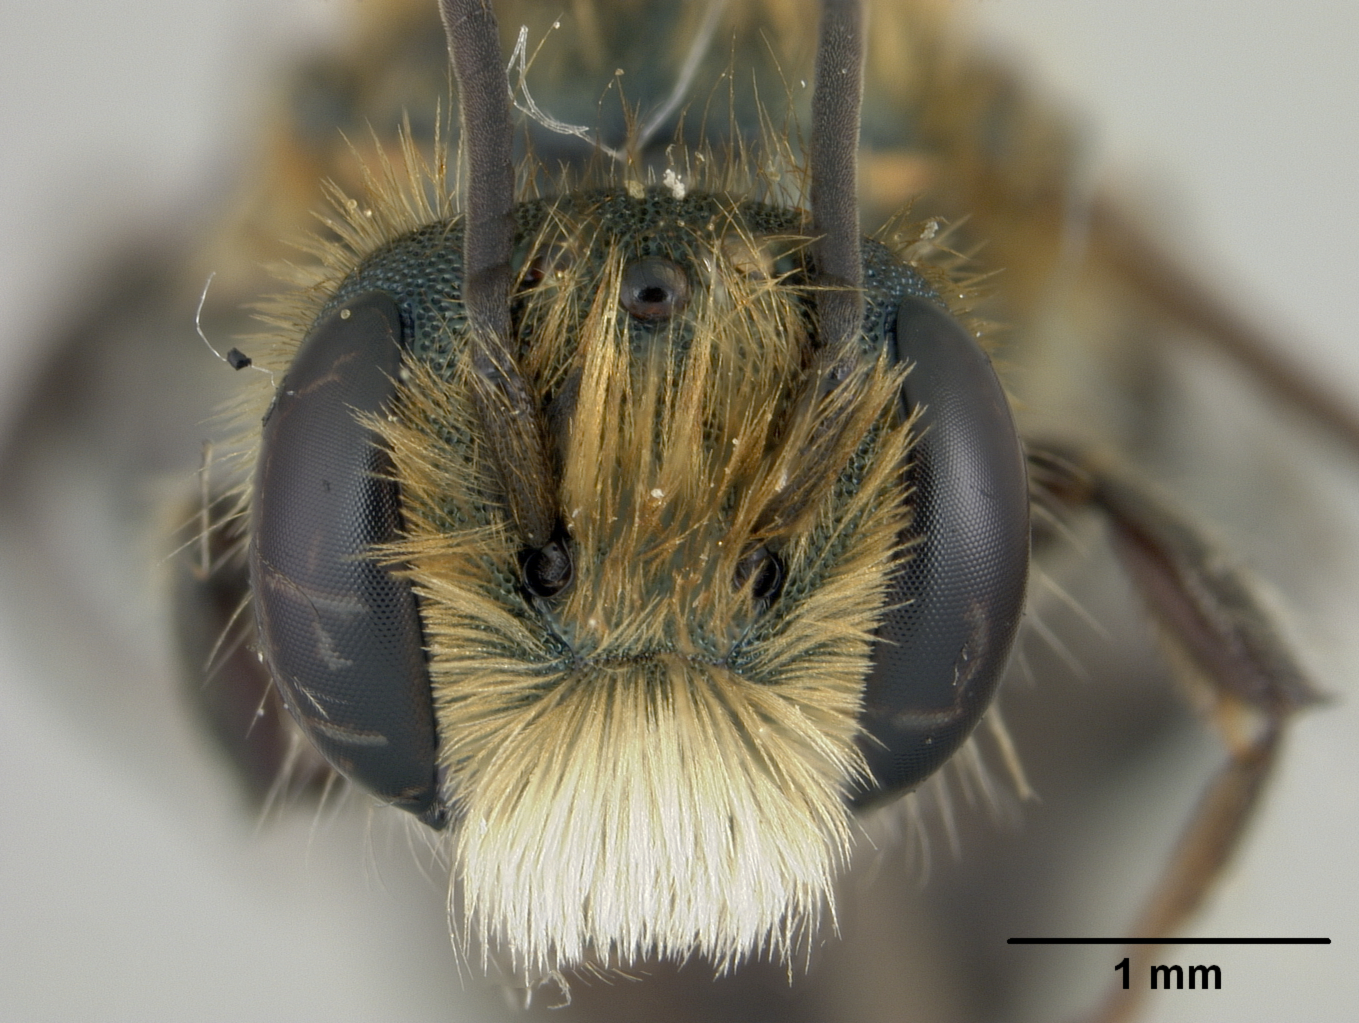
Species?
Osmia aurantiaca
